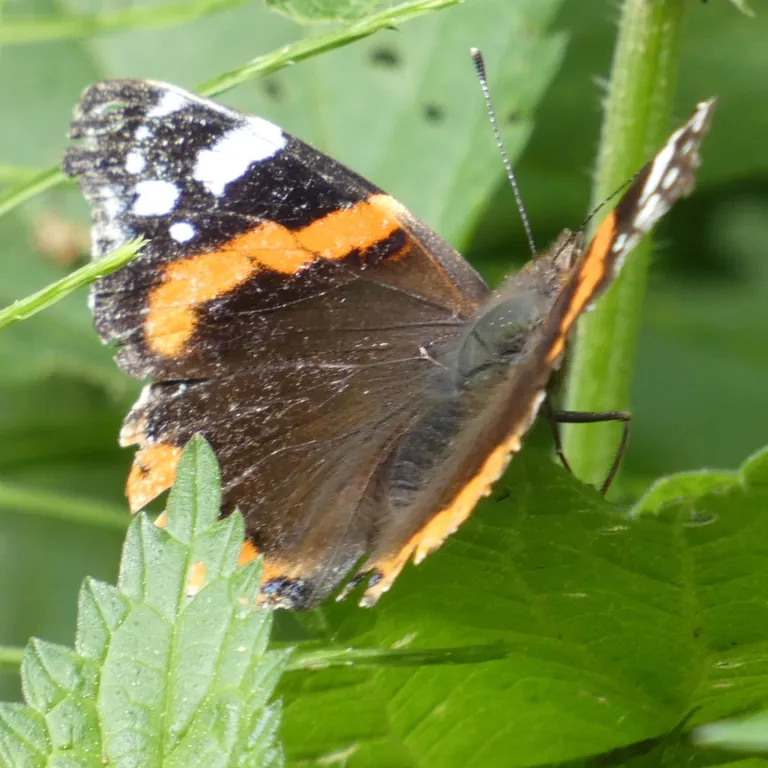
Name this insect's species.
Vanessa atalanta
